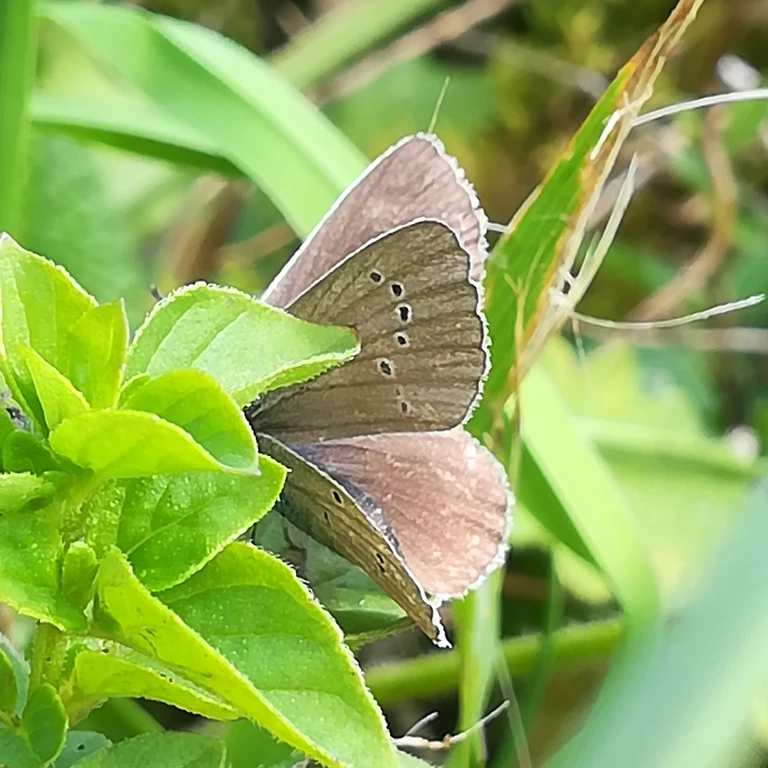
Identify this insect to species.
Cyaniris semiargus
